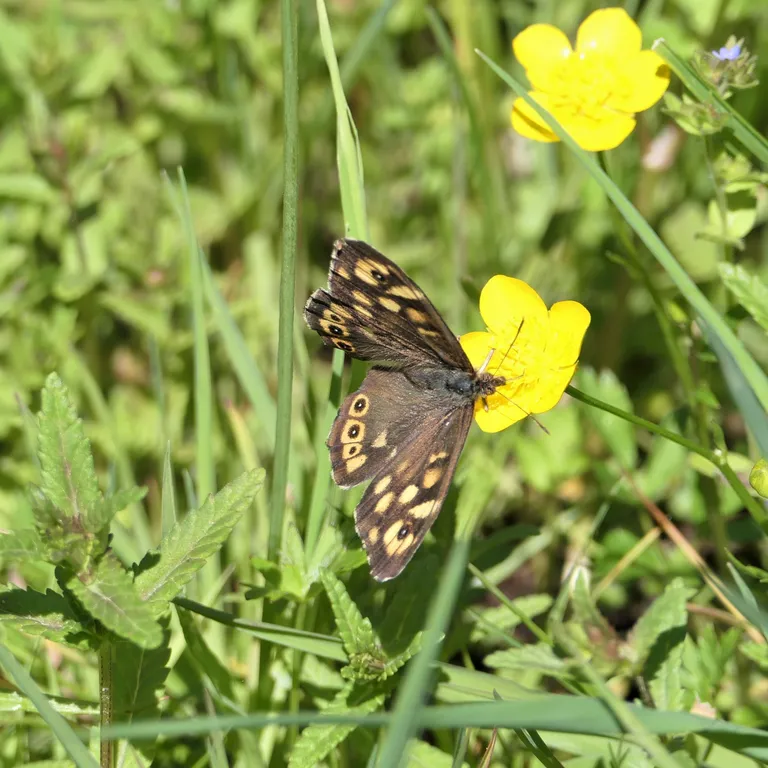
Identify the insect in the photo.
Pararge aegeria
